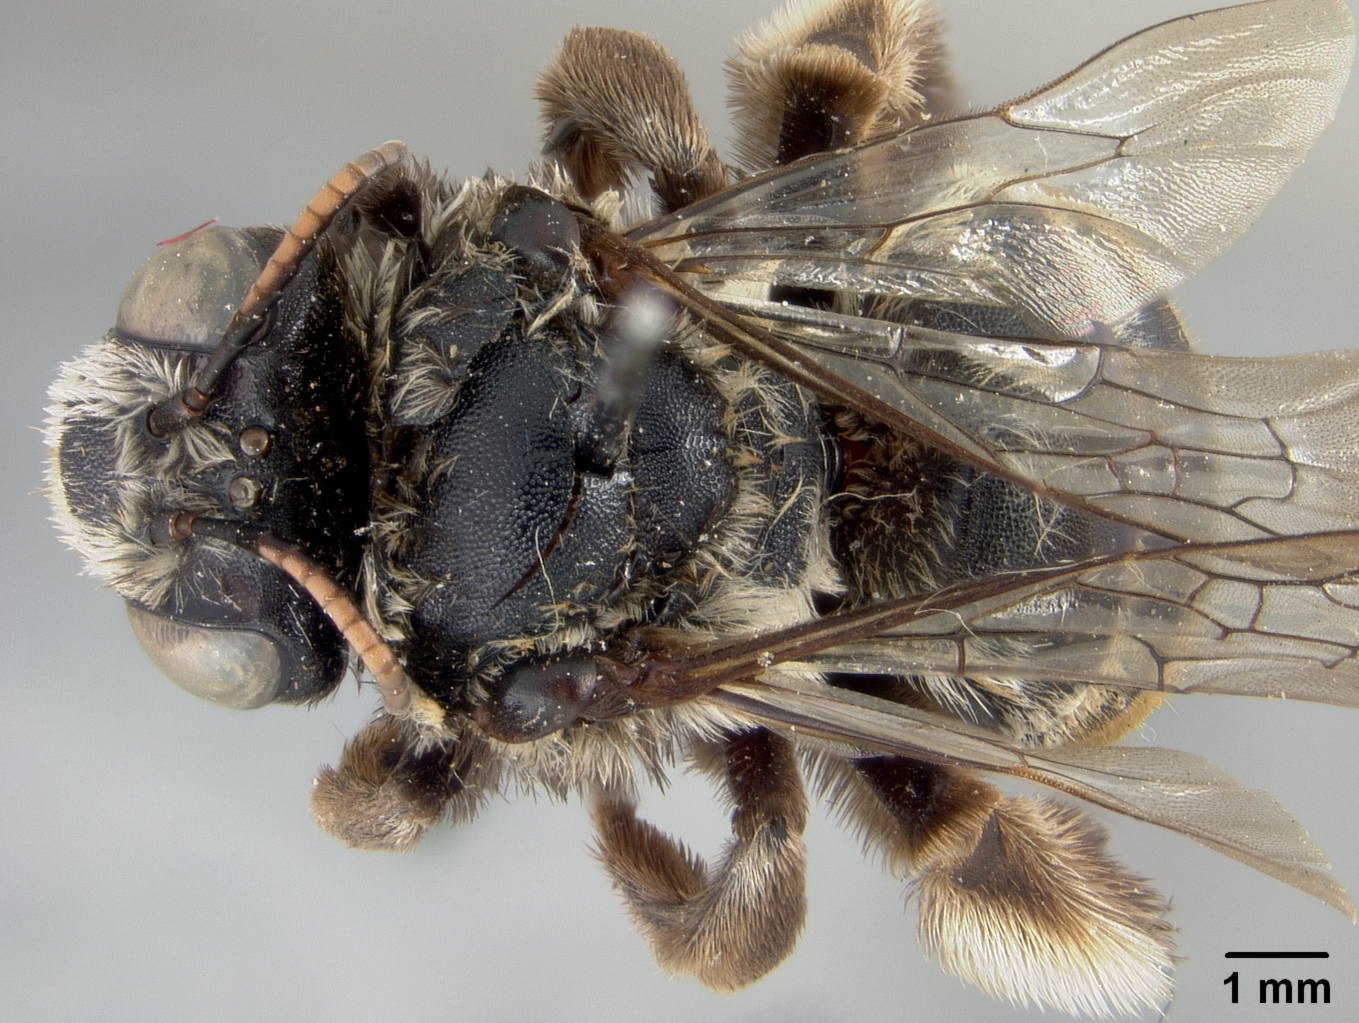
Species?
Svastra sapucacensis
